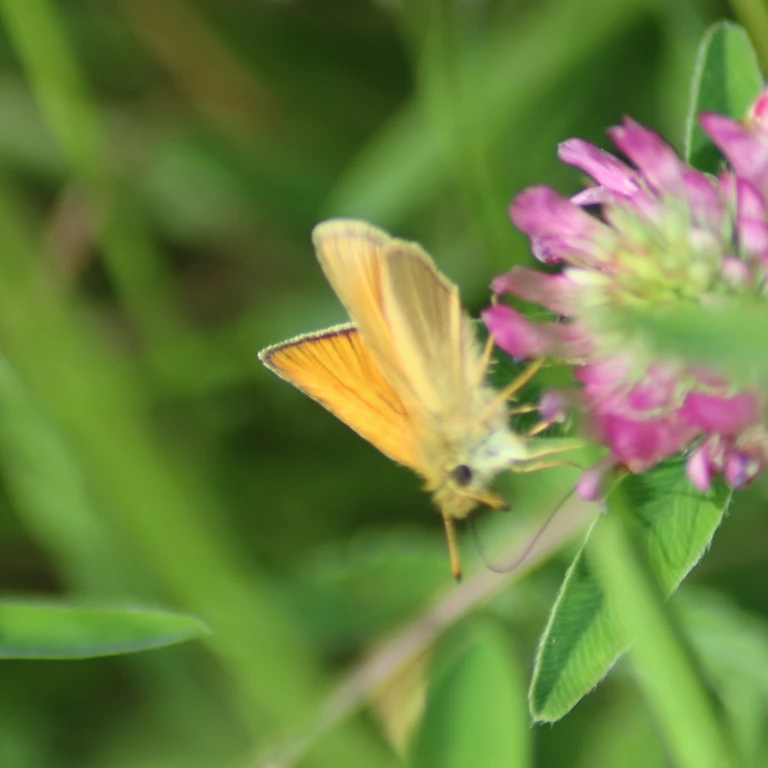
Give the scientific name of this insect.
Thymelicus lineola
